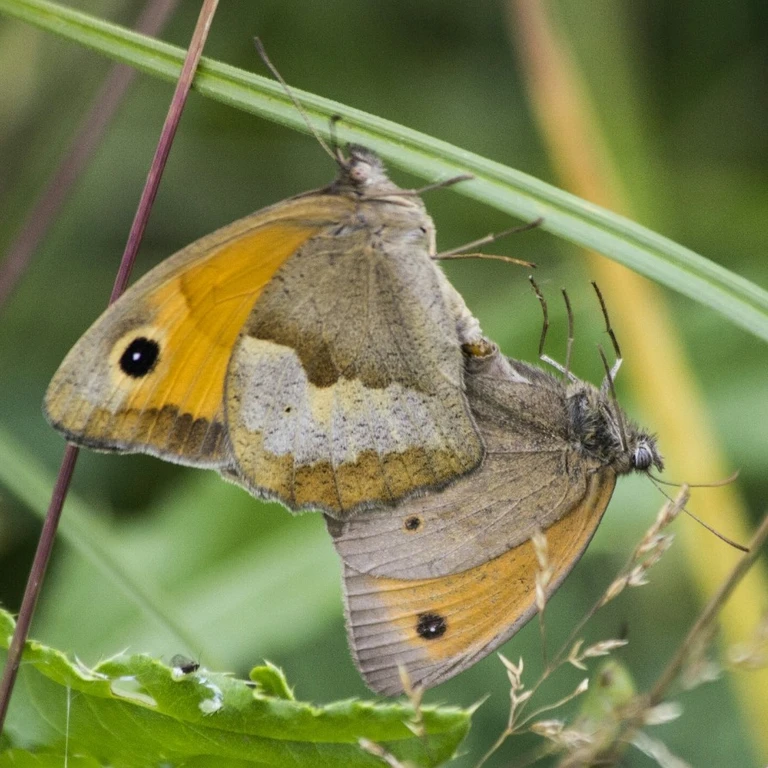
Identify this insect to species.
Maniola jurtina
